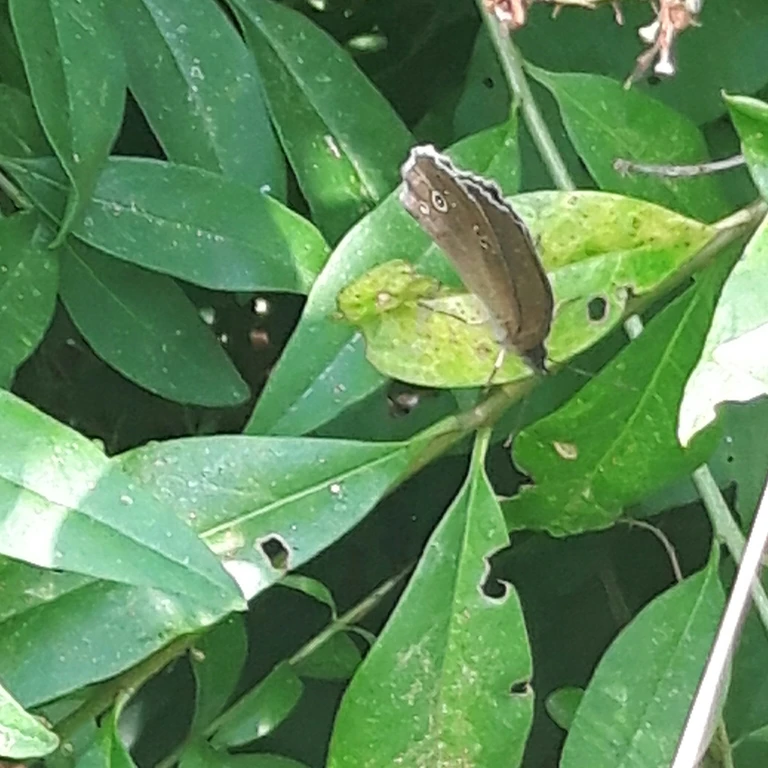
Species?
Aphantopus hyperantus
